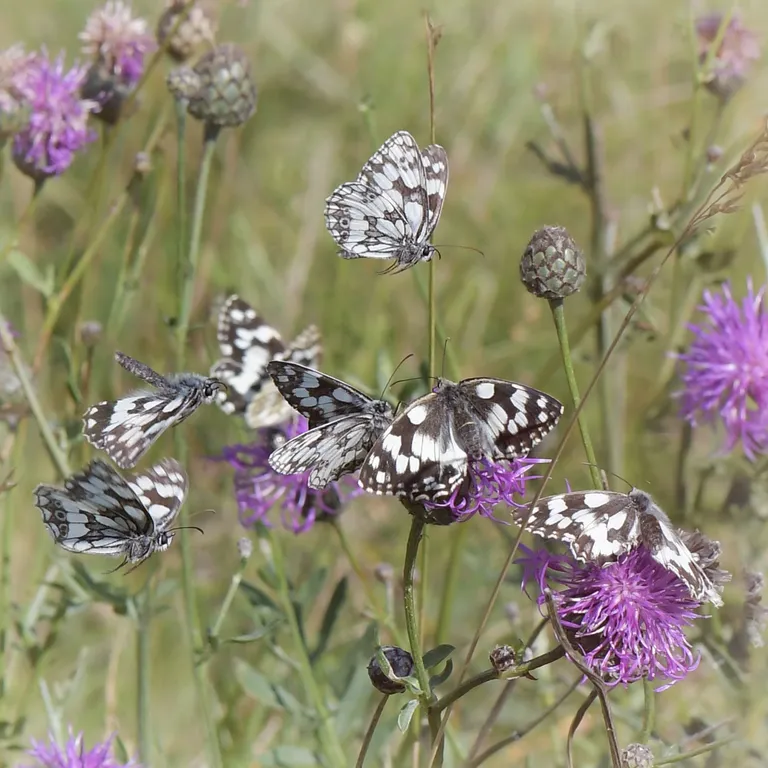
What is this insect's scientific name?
Melanargia galathea
